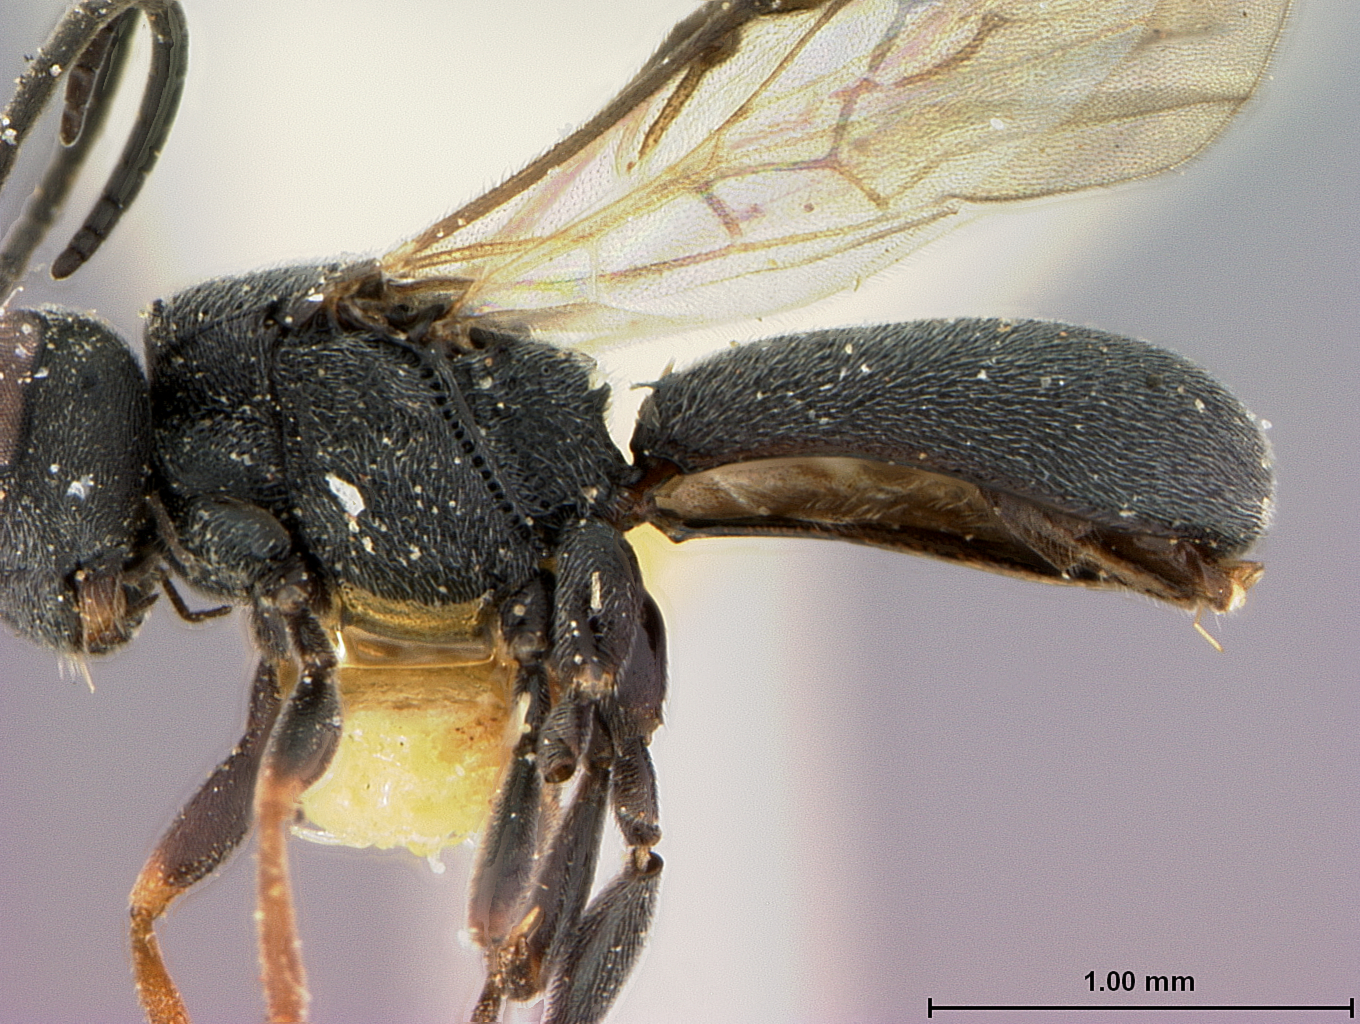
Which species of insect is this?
Chelonus elasmopalpi
